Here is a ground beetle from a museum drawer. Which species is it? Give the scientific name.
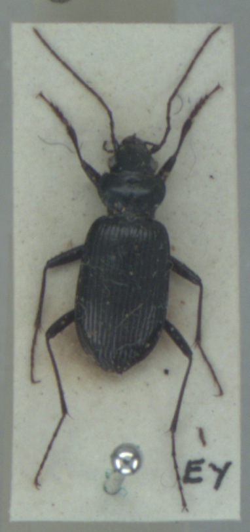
Nebria rufescens
